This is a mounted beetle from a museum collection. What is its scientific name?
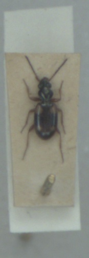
Bembidion quadrimaculatum
